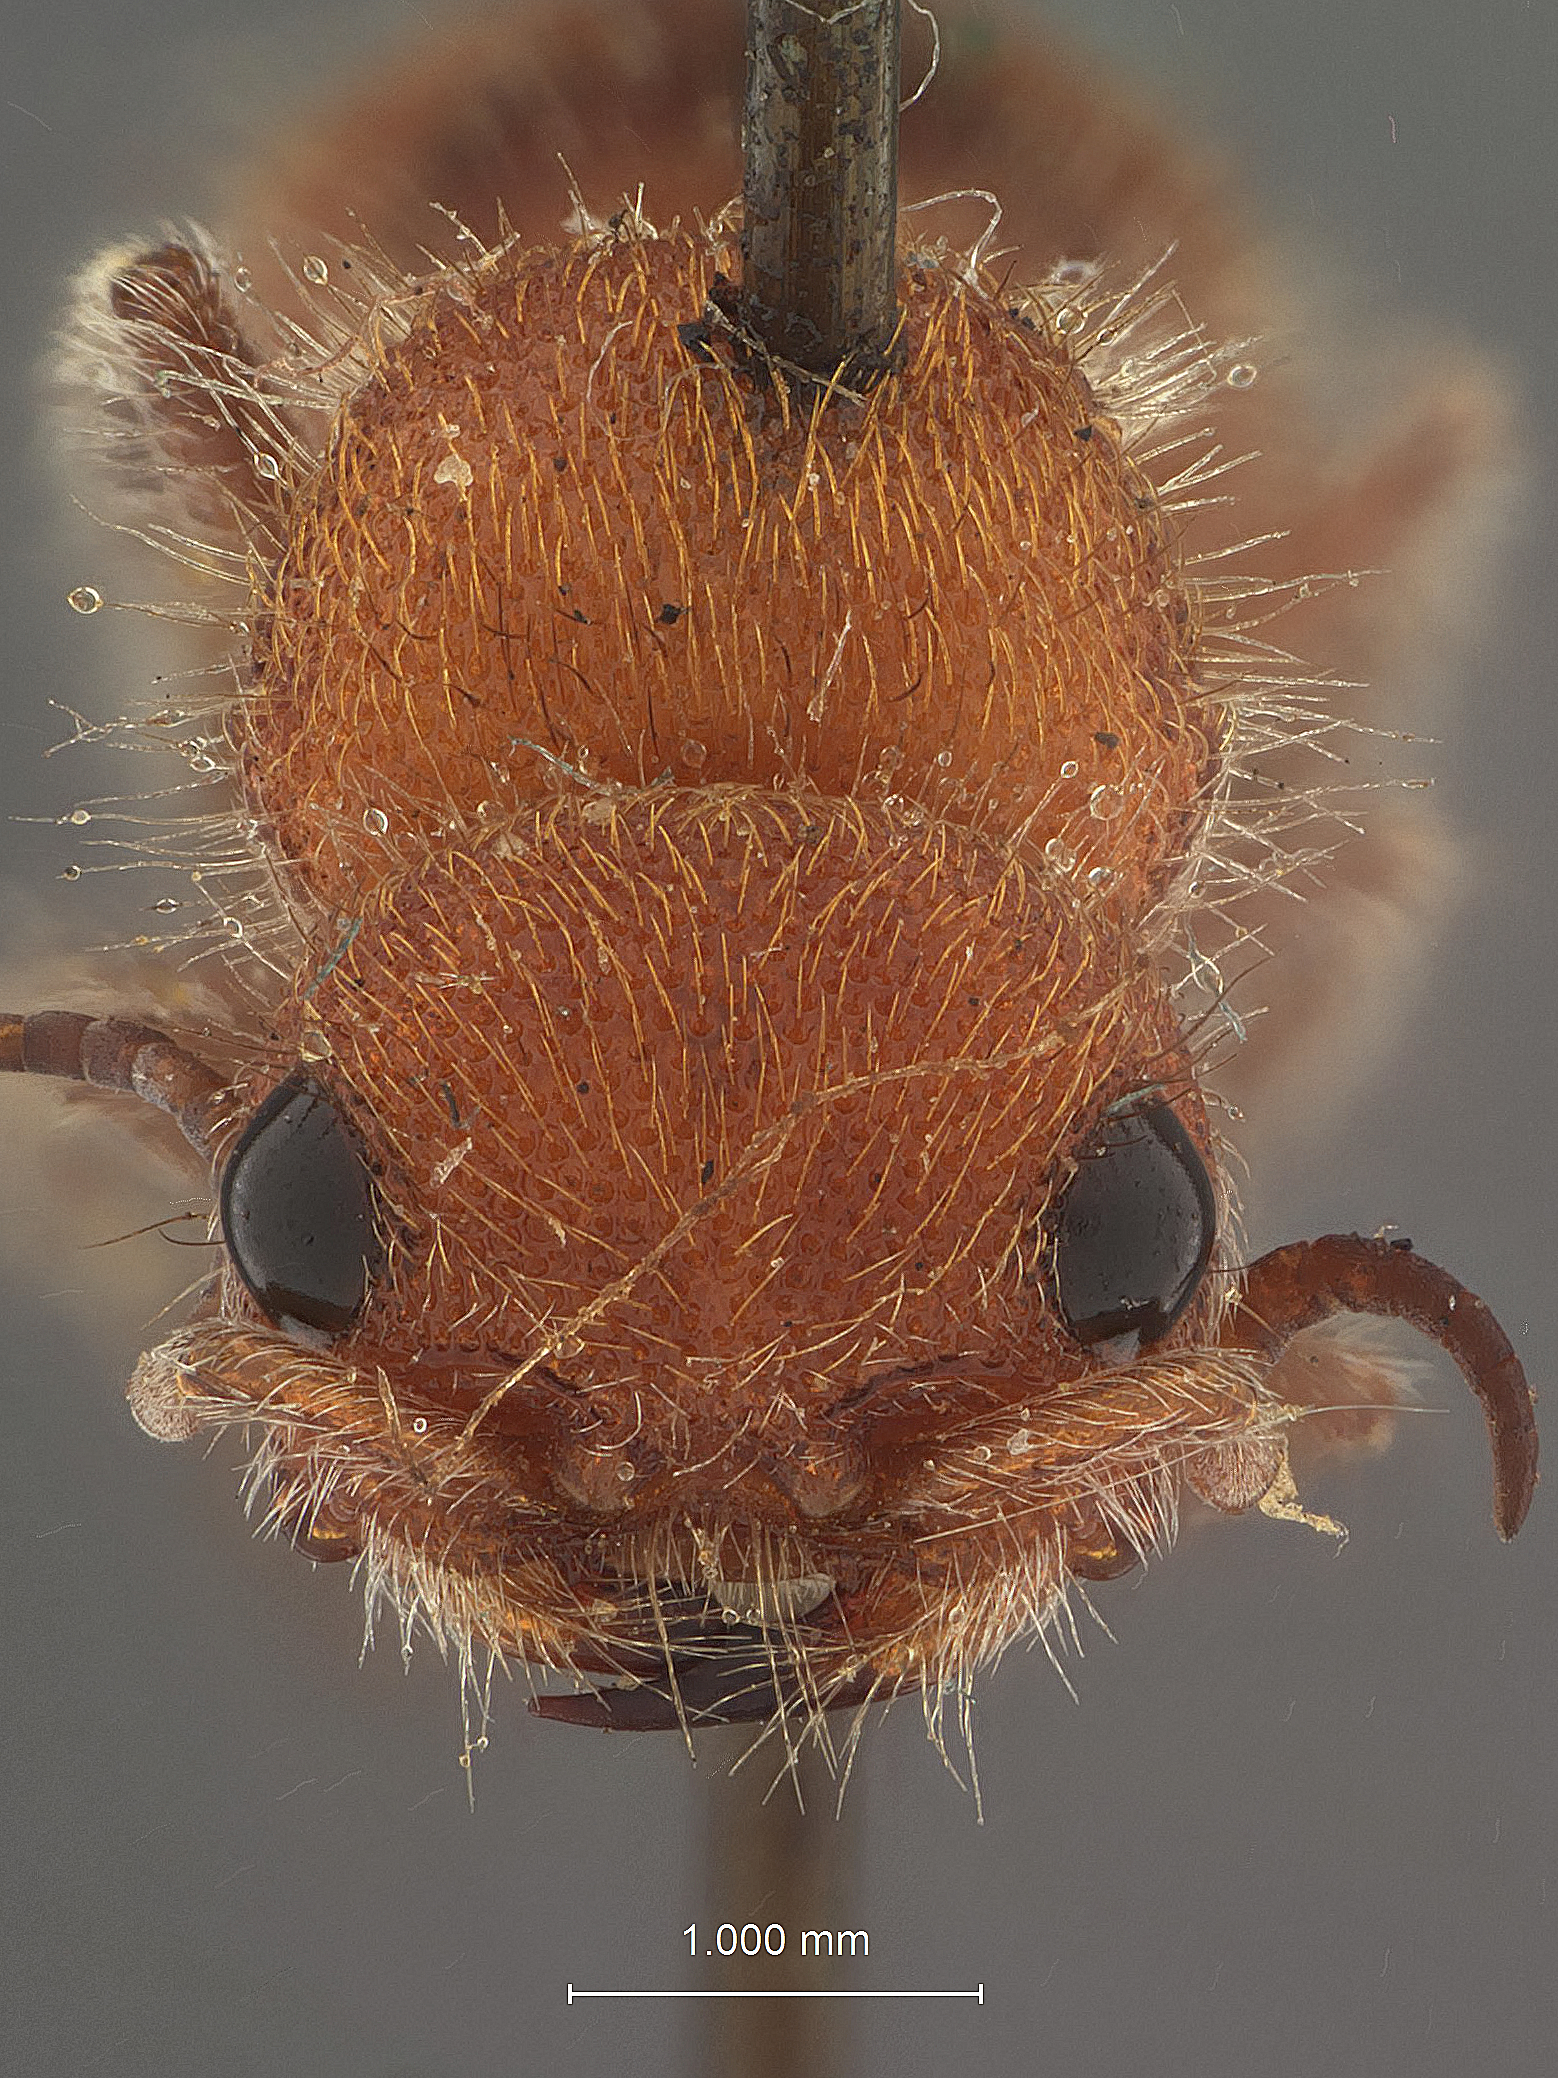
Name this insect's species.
Pseudomethoca meritoria
